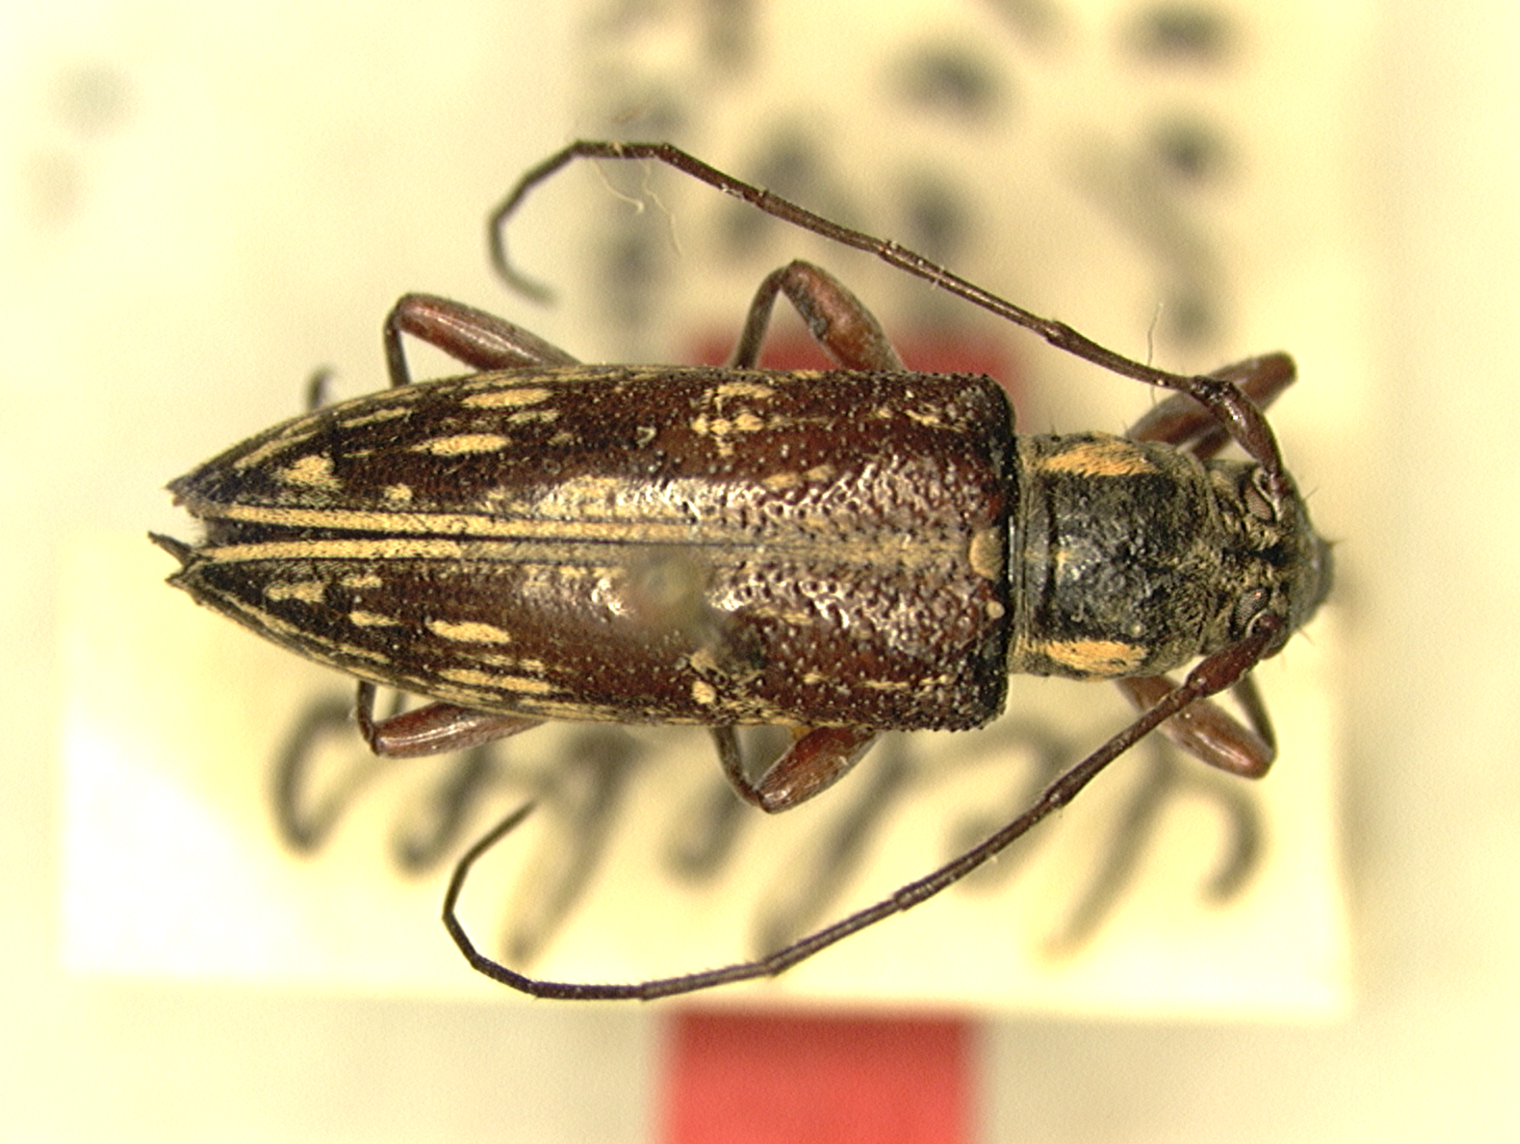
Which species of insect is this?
Parepilysta strandi
